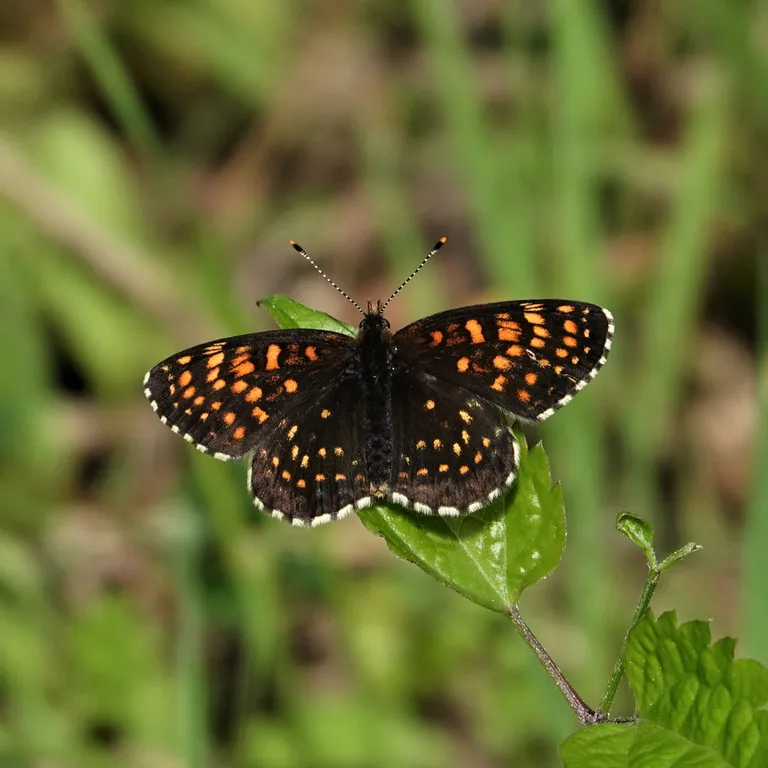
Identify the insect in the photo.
Melitaea diamina
